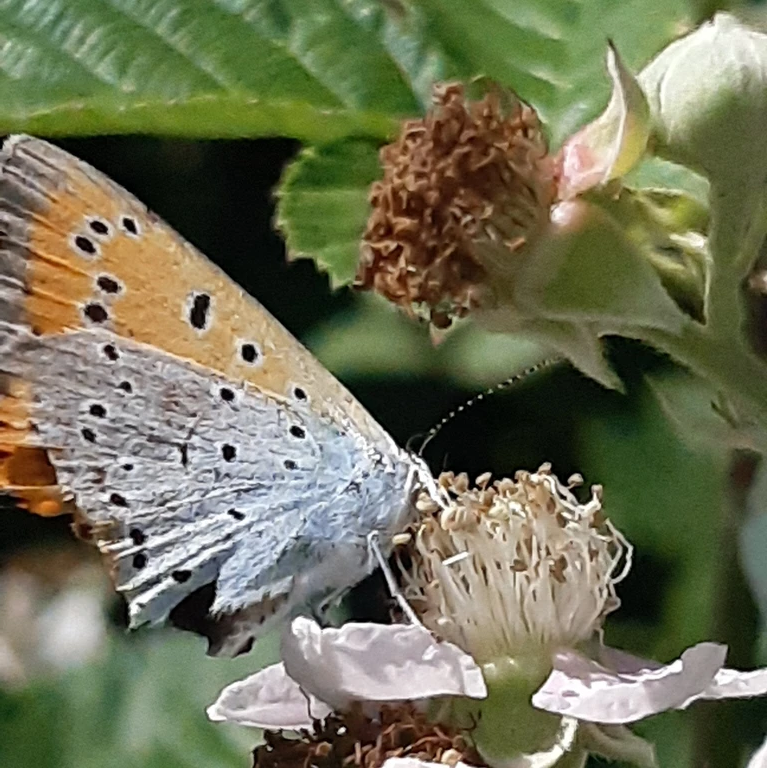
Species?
Lycaena dispar
